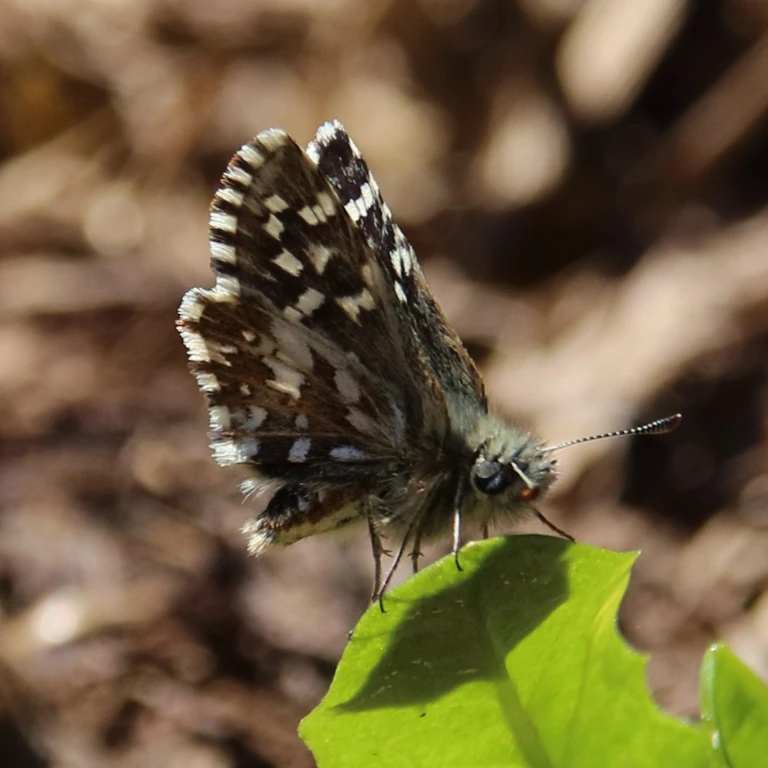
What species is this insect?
Pyrgus malvae
